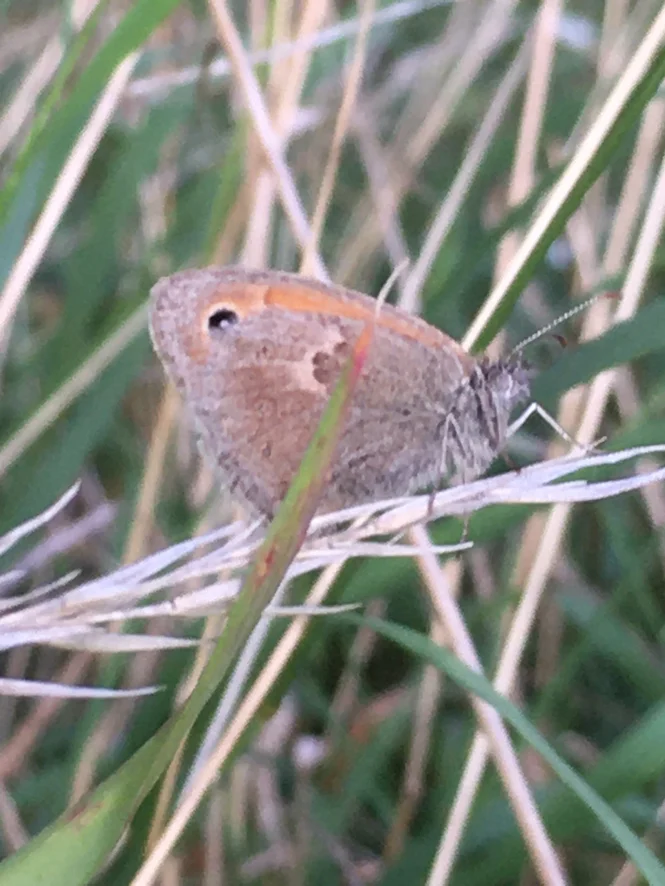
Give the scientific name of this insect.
Coenonympha pamphilus
